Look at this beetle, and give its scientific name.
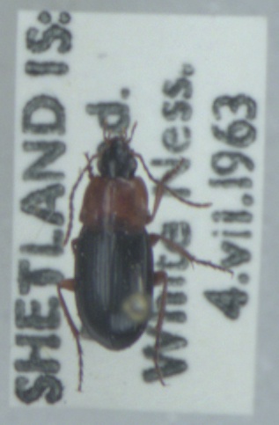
Calathus melanocephalus
